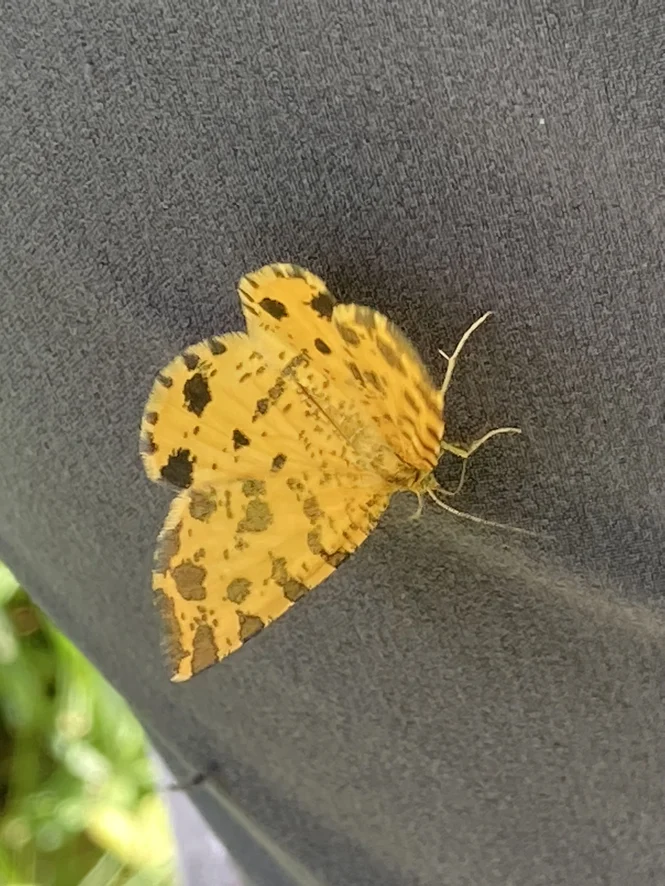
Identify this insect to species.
Pseudopanthera macularia
